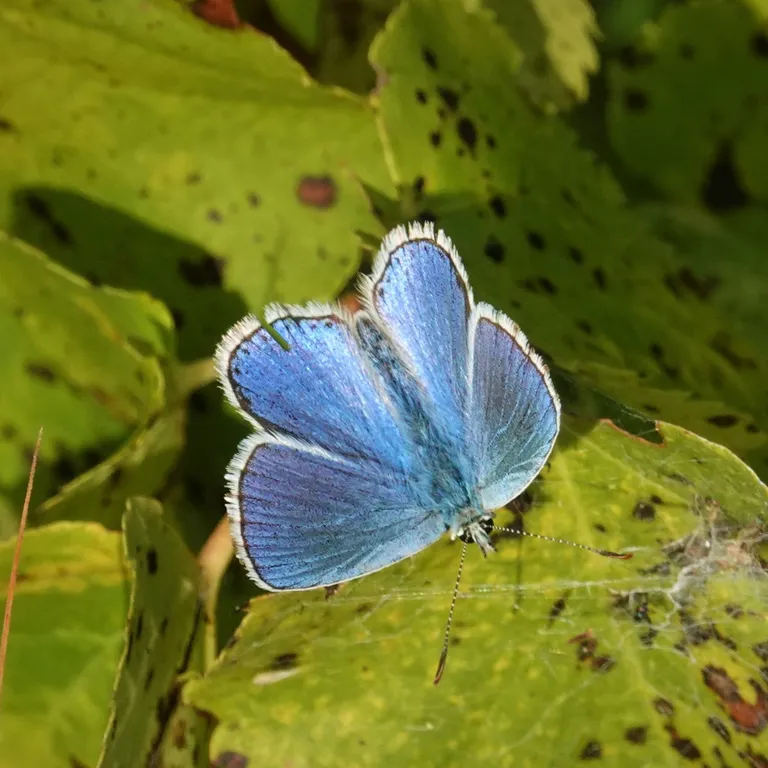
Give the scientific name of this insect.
Lysandra bellargus
